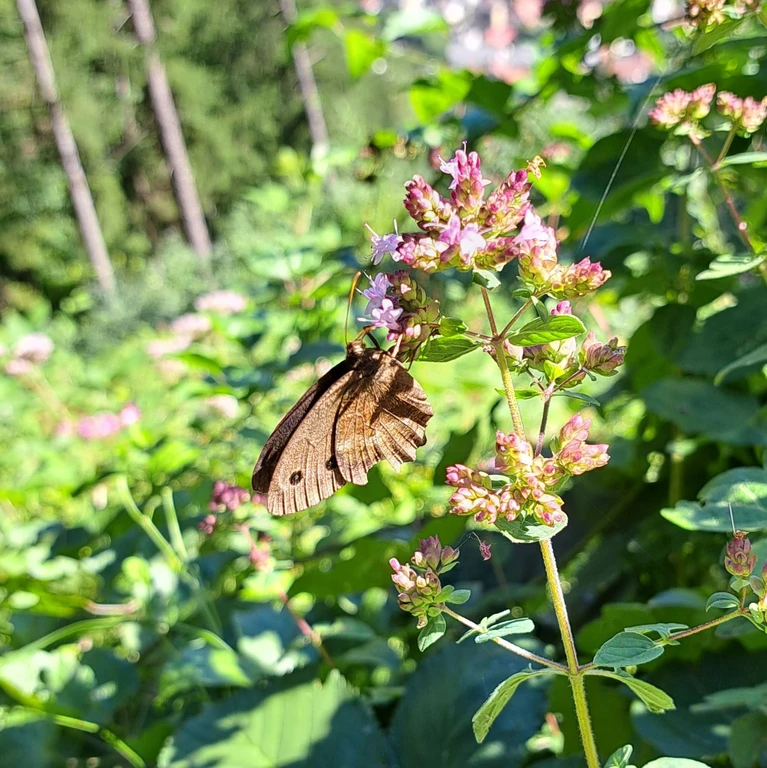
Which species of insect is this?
Minois dryas
